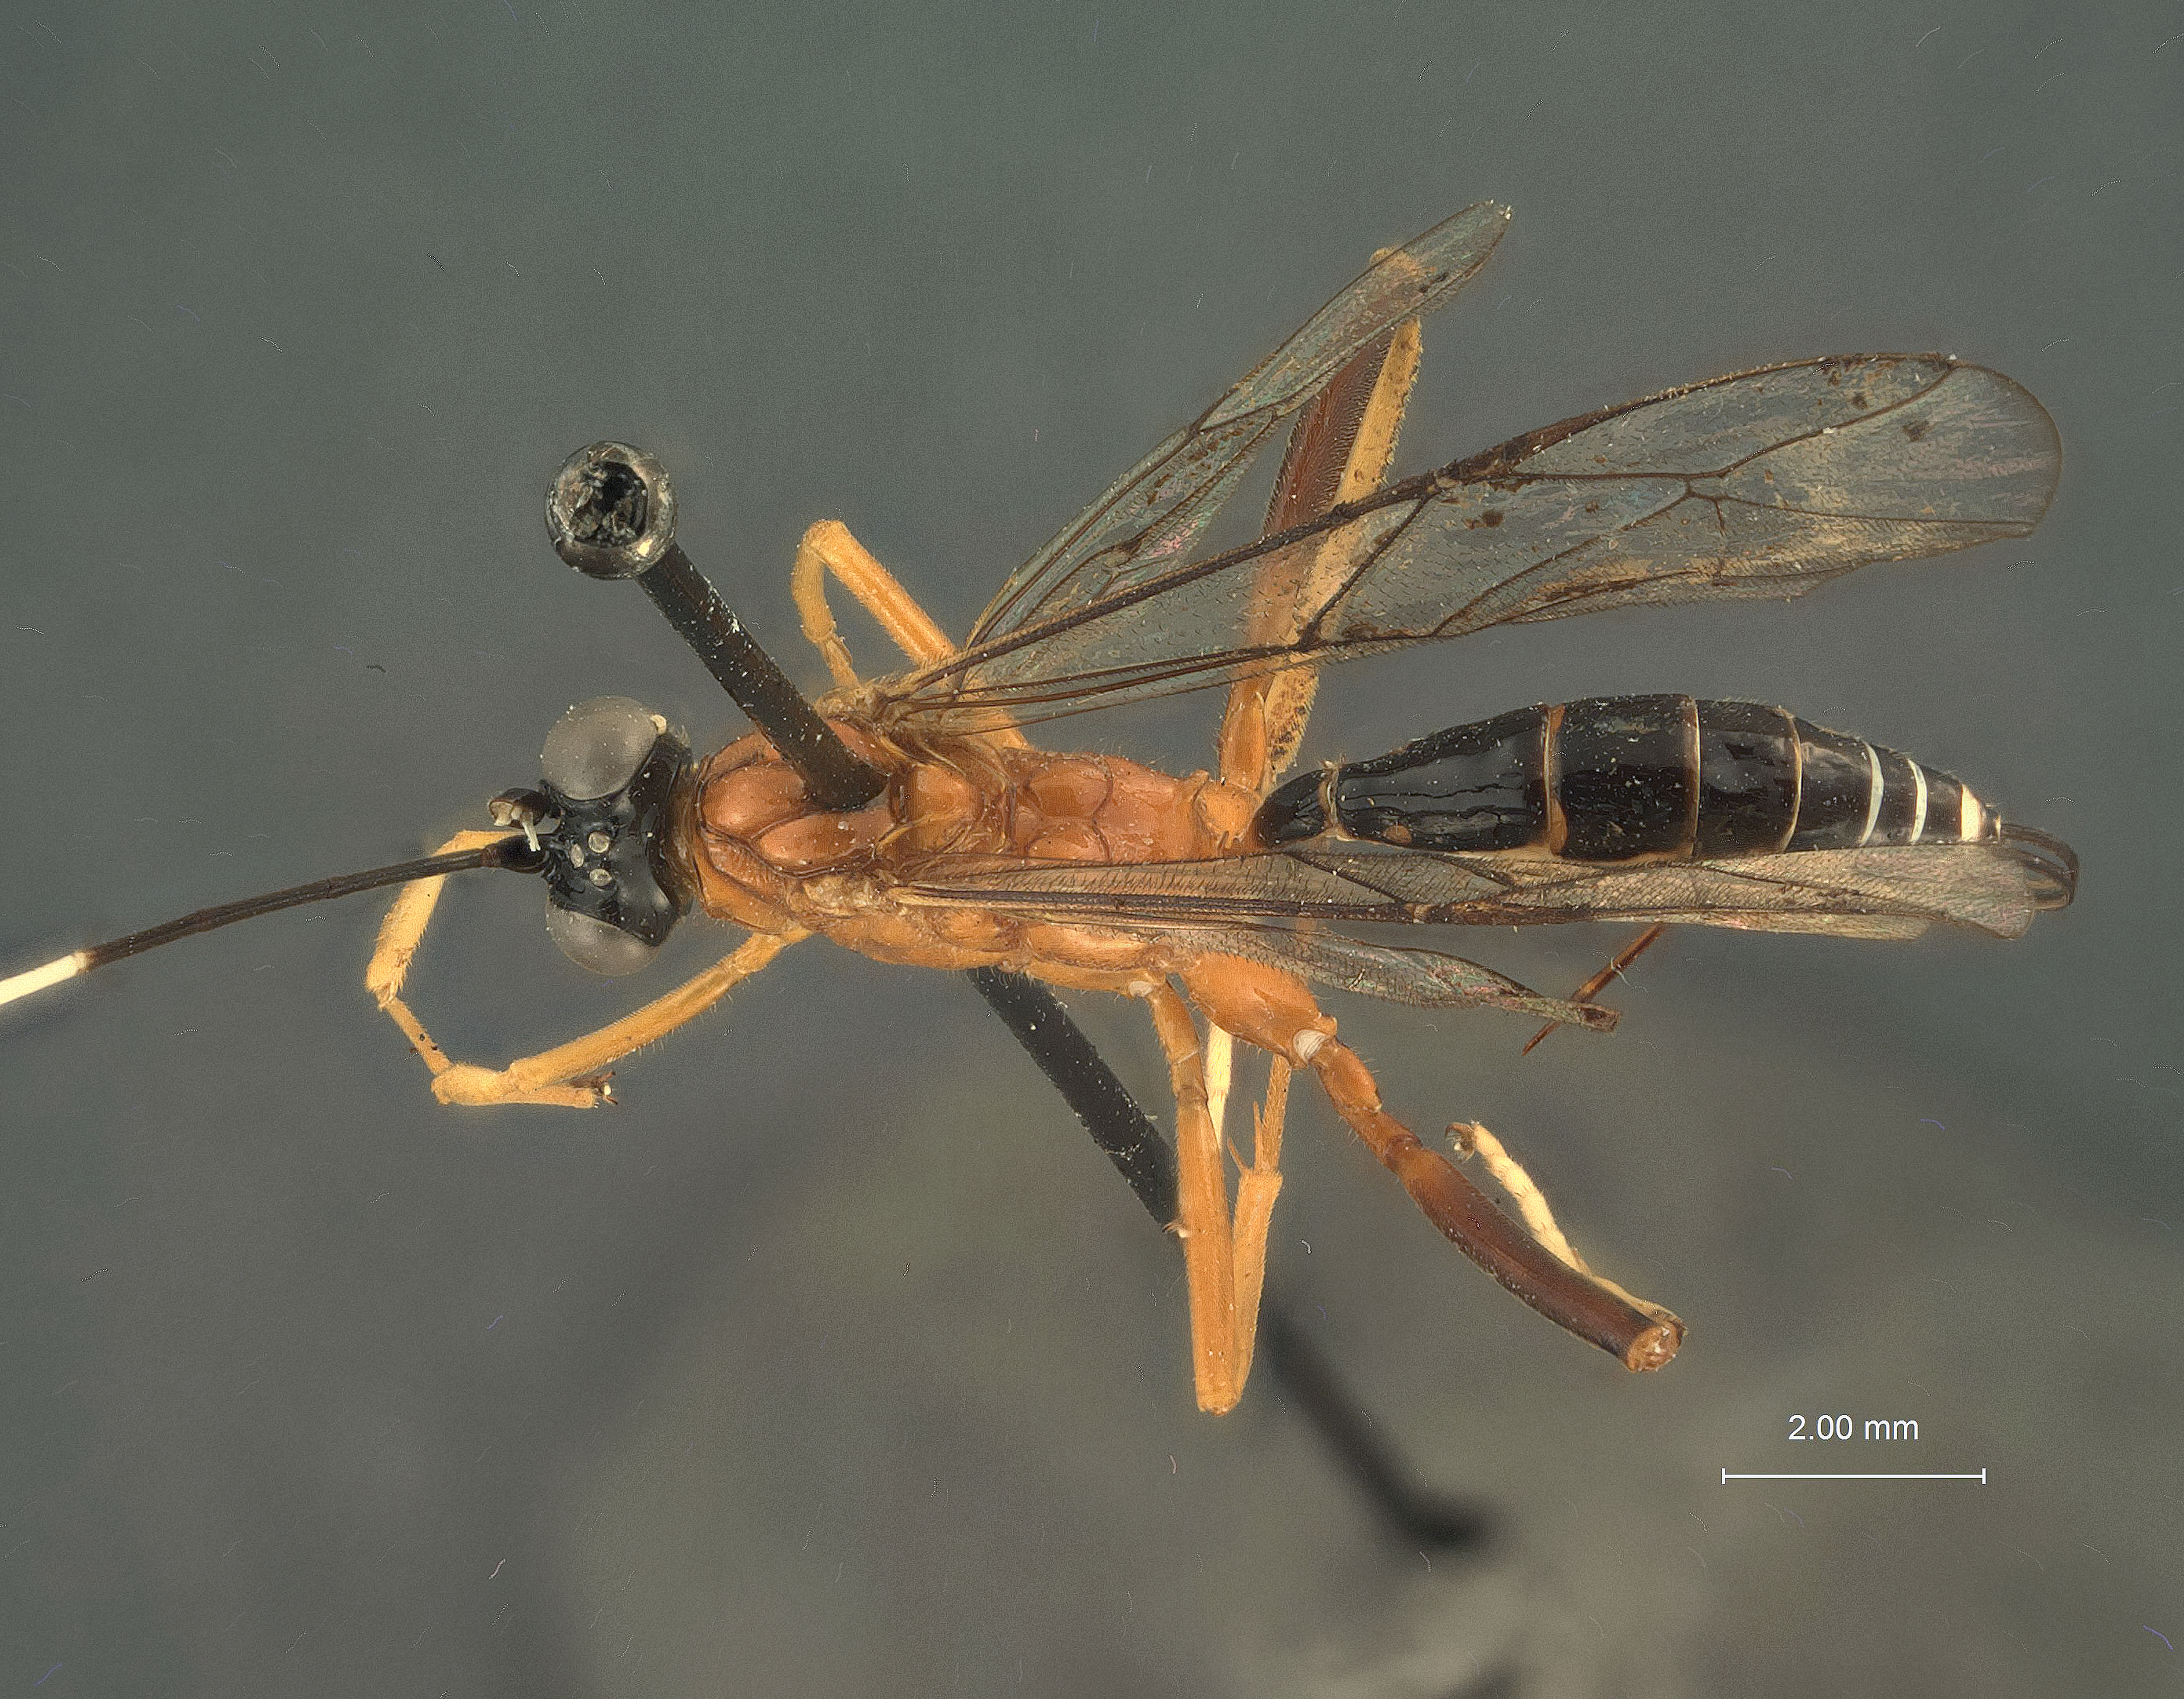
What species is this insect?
Polycyrtus impressus
